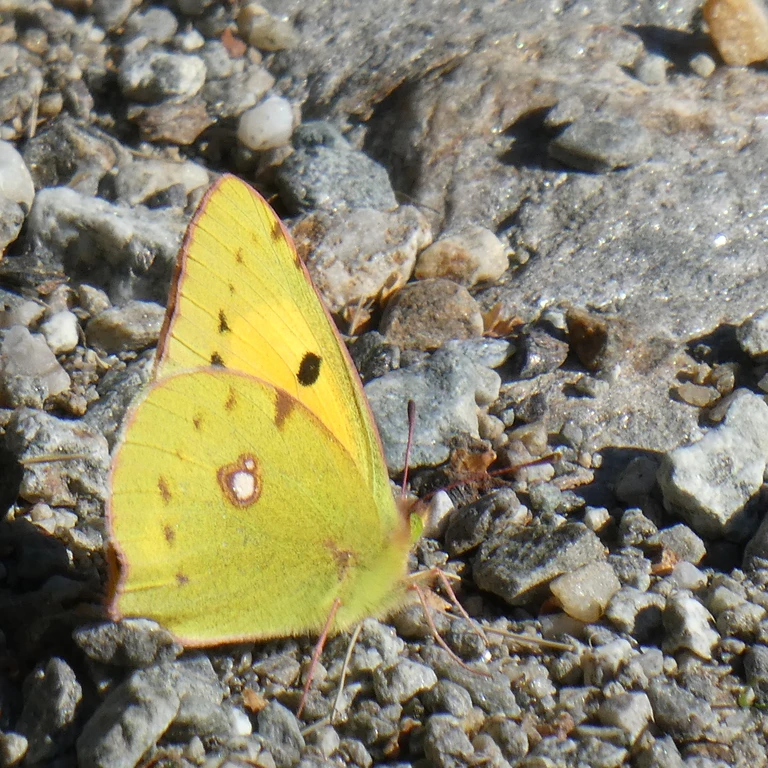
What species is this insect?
Colias croceus
